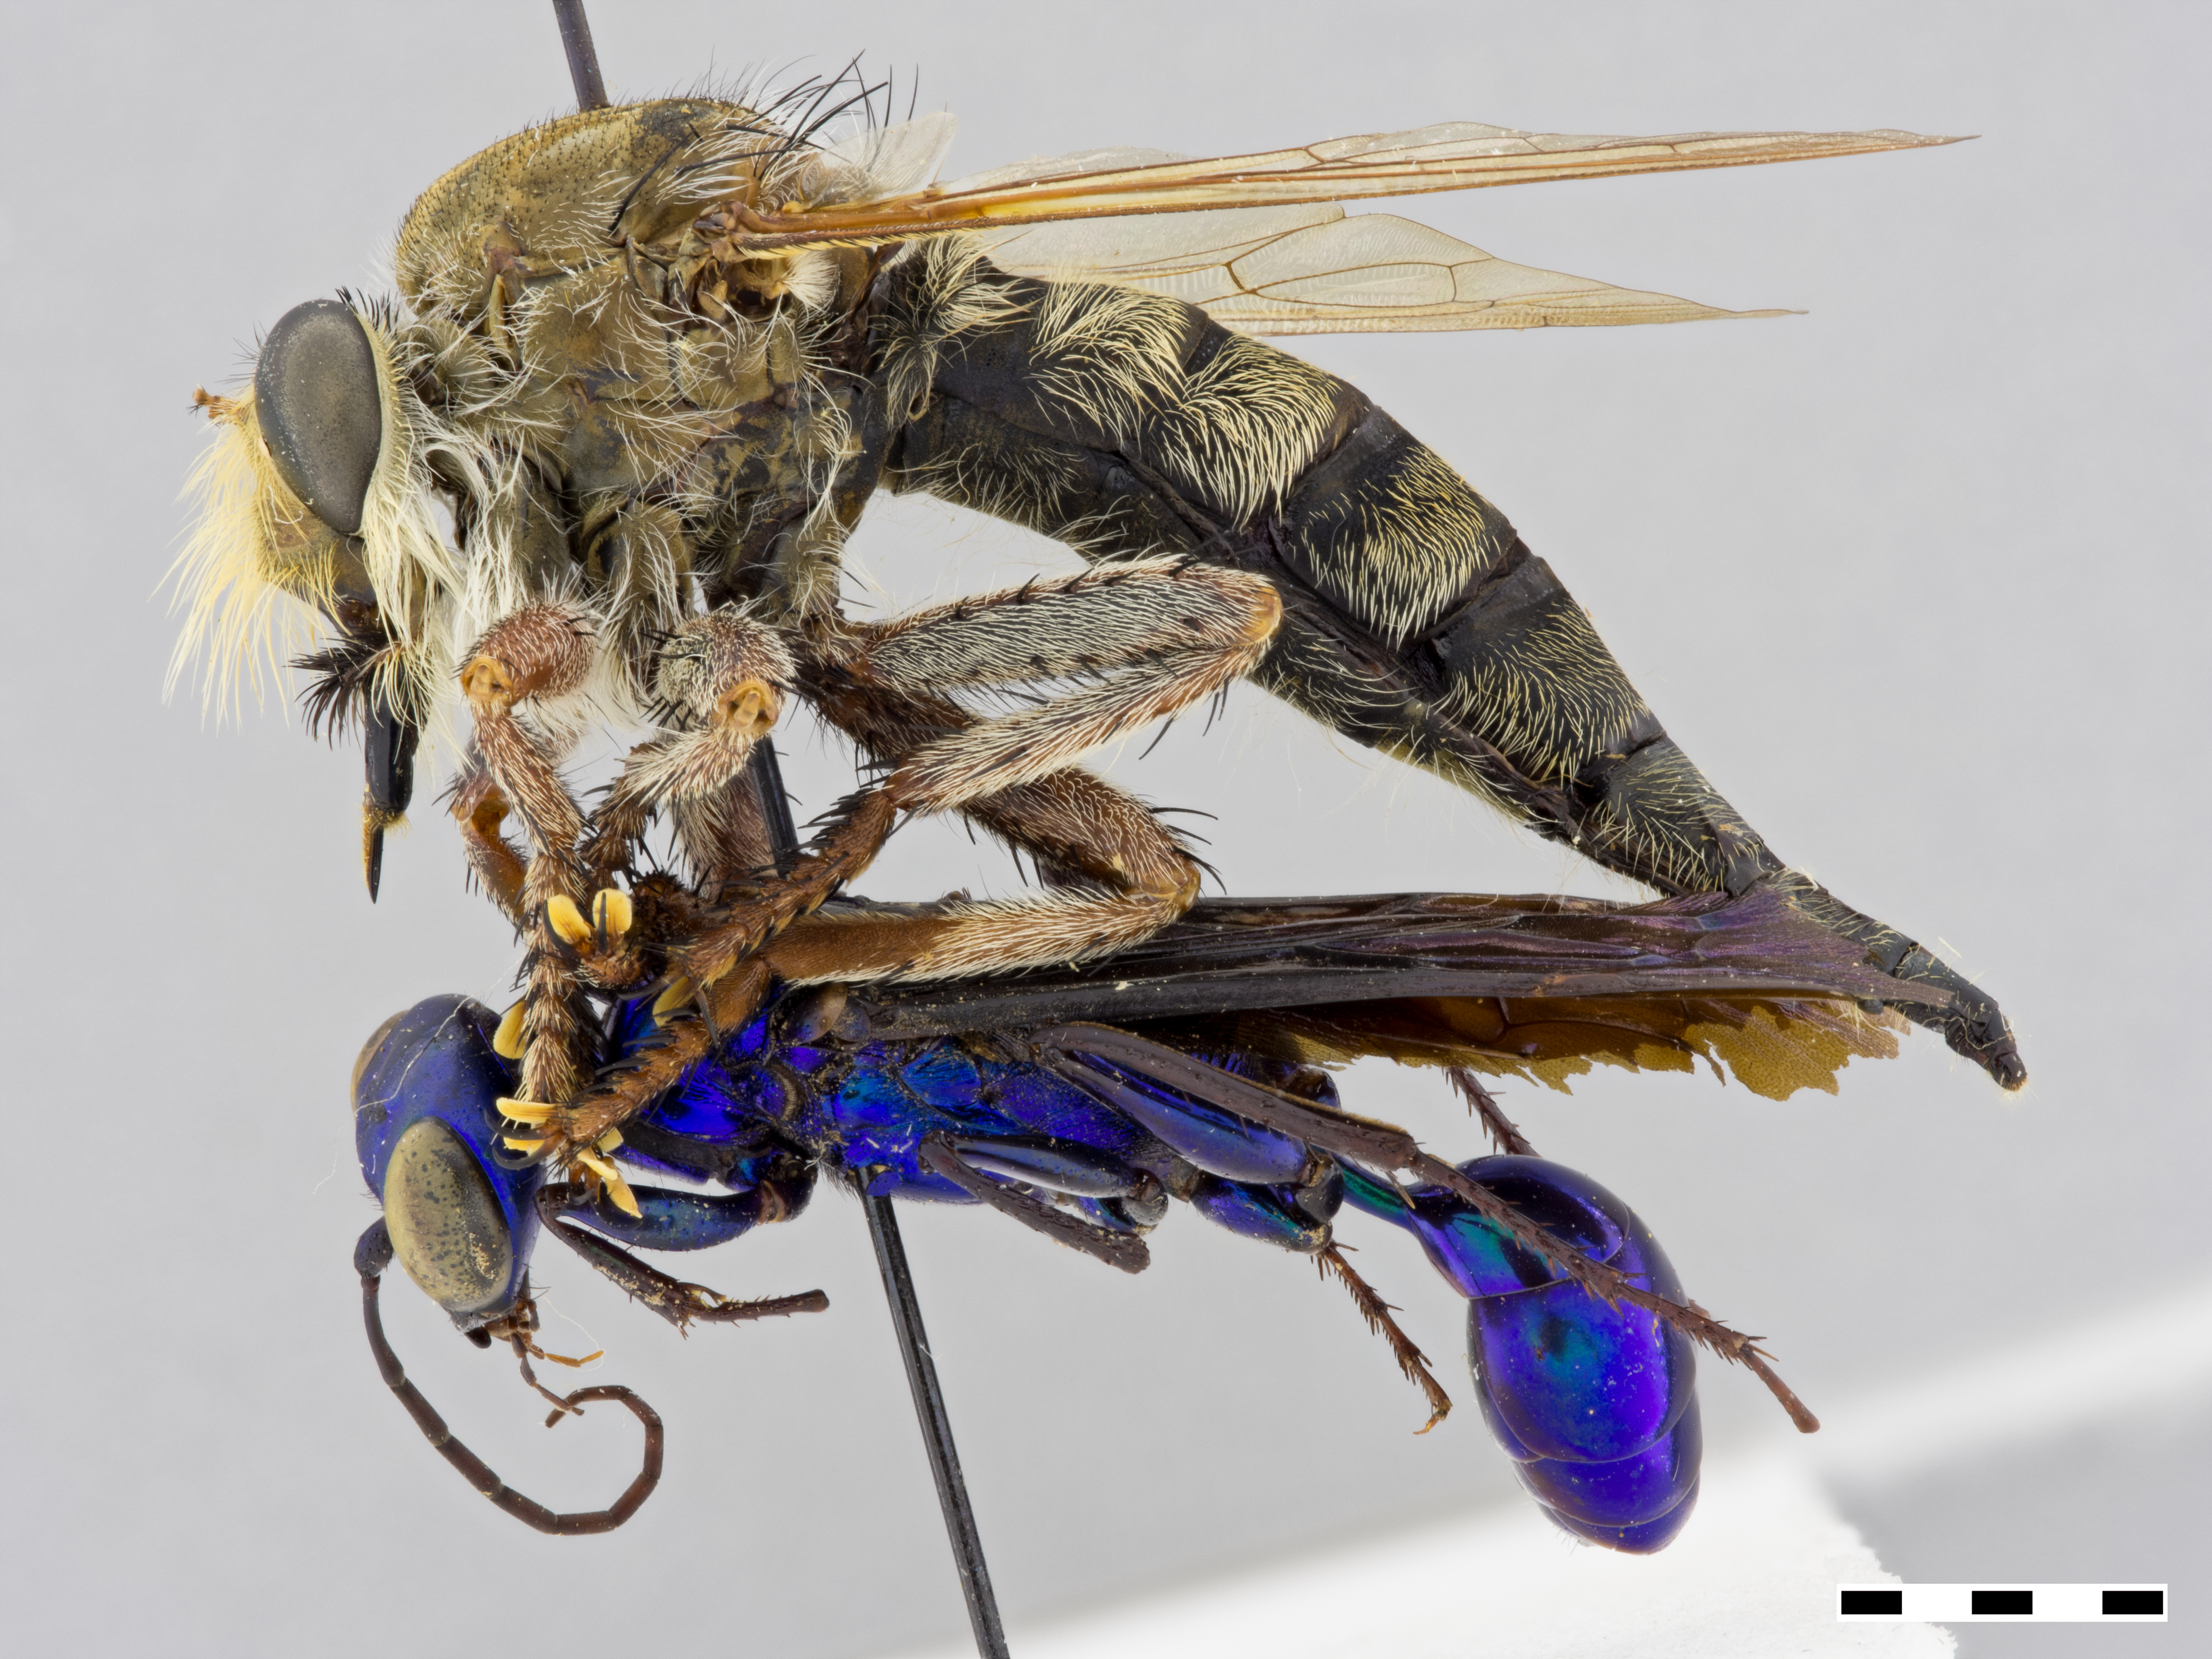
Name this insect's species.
Promachus truquii
